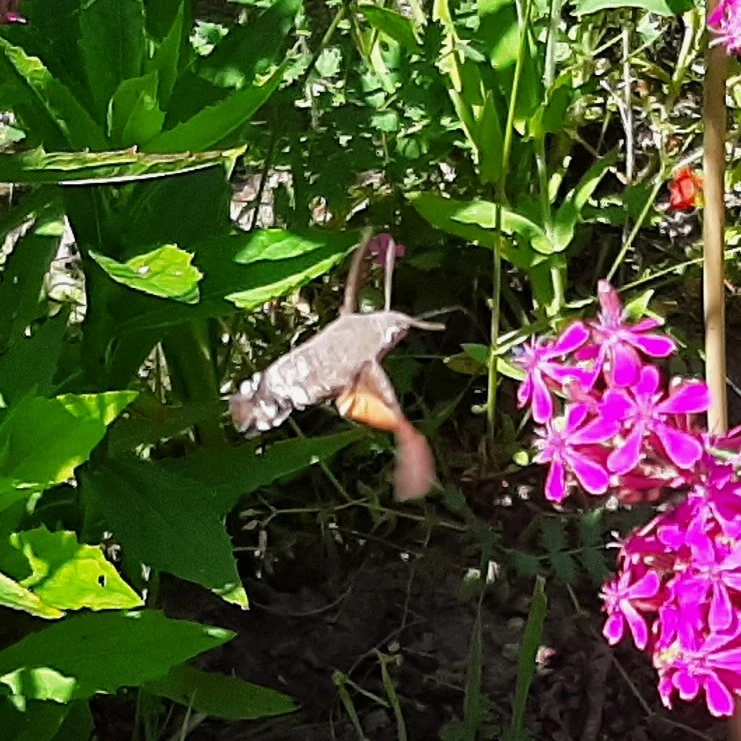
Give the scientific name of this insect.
Macroglossum stellatarum
